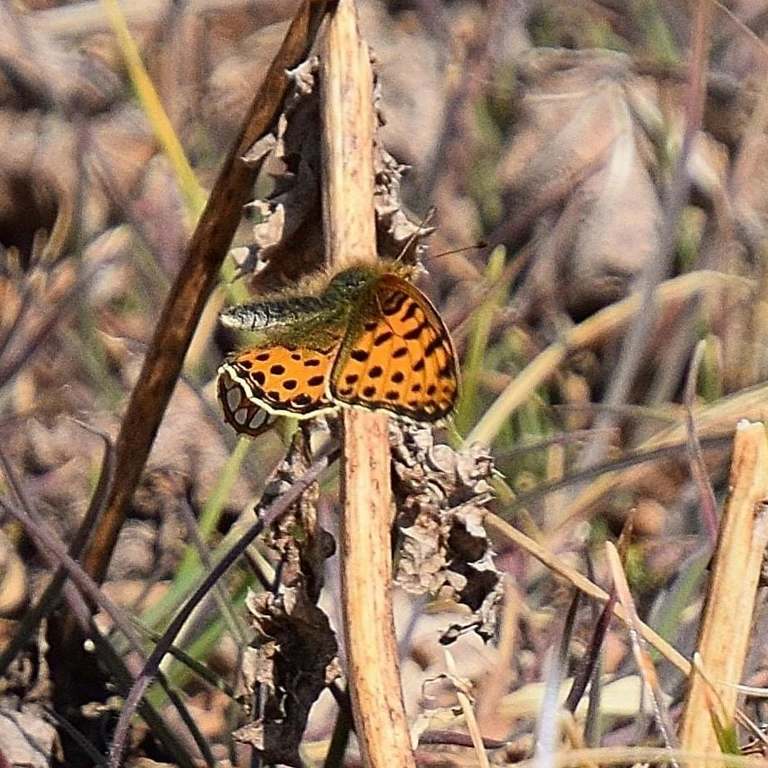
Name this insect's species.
Issoria lathonia
